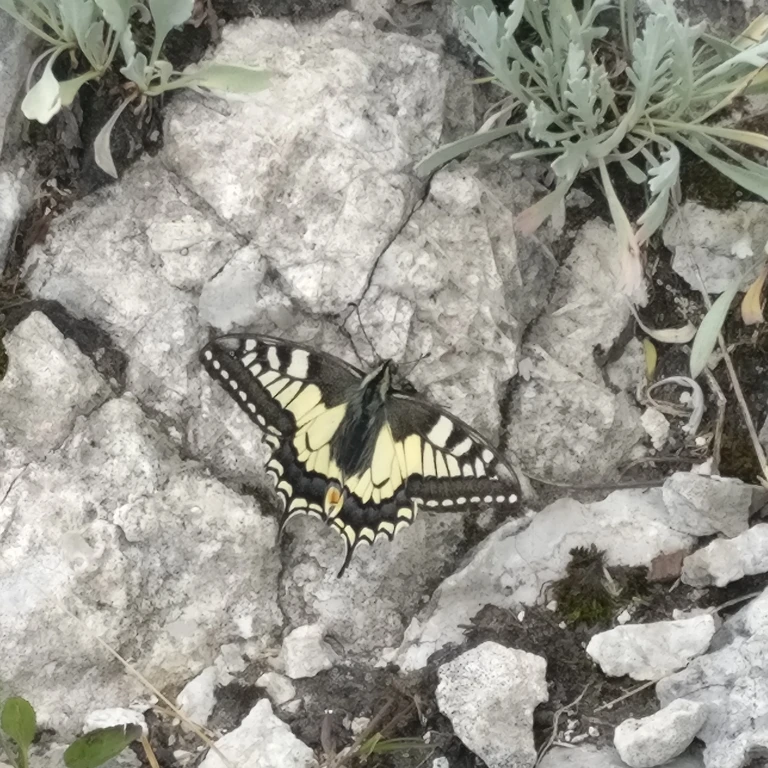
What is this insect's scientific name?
Papilio machaon
